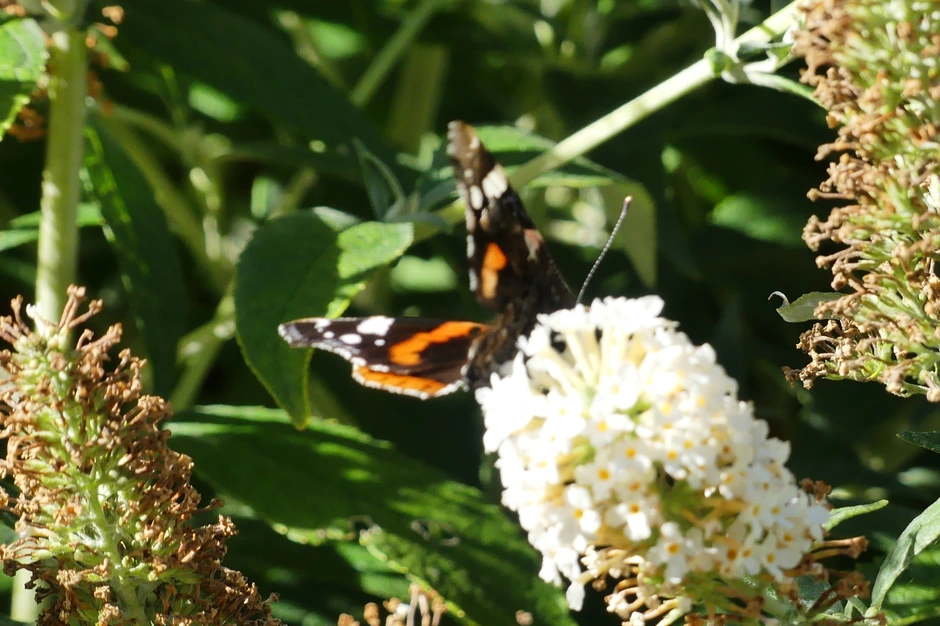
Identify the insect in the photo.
Vanessa atalanta
